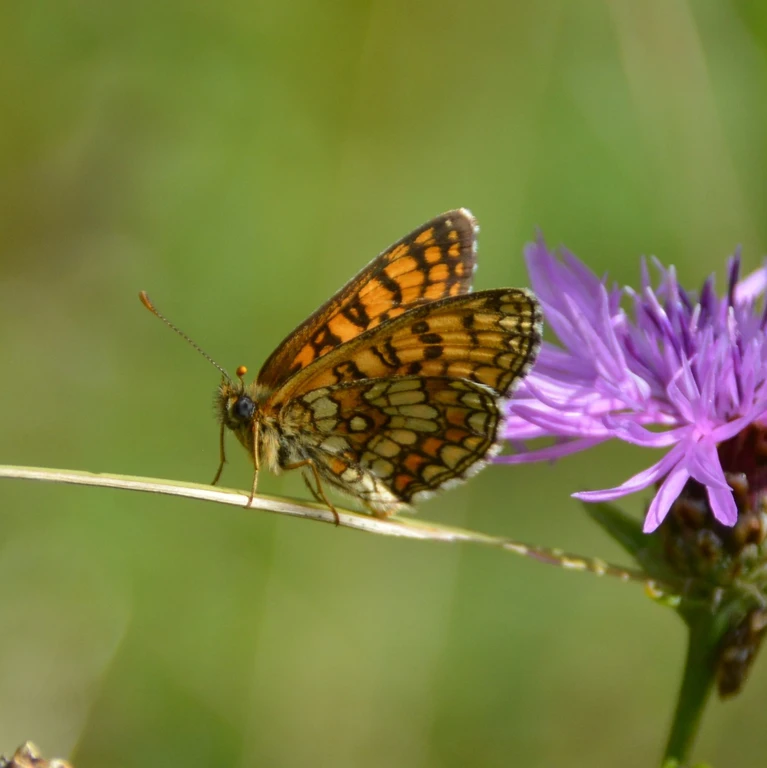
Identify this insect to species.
Melitaea athalia
